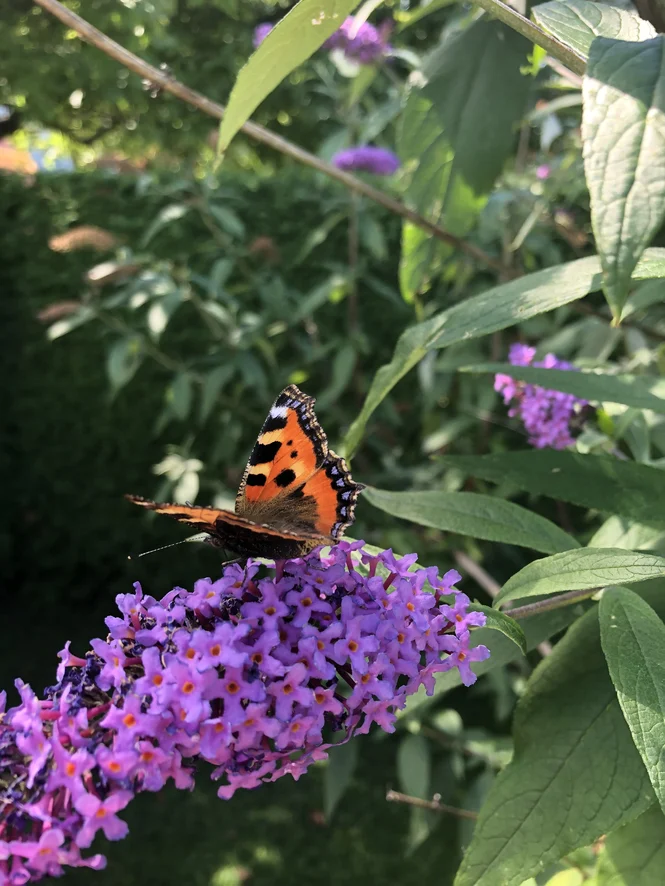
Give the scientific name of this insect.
Aglais urticae
